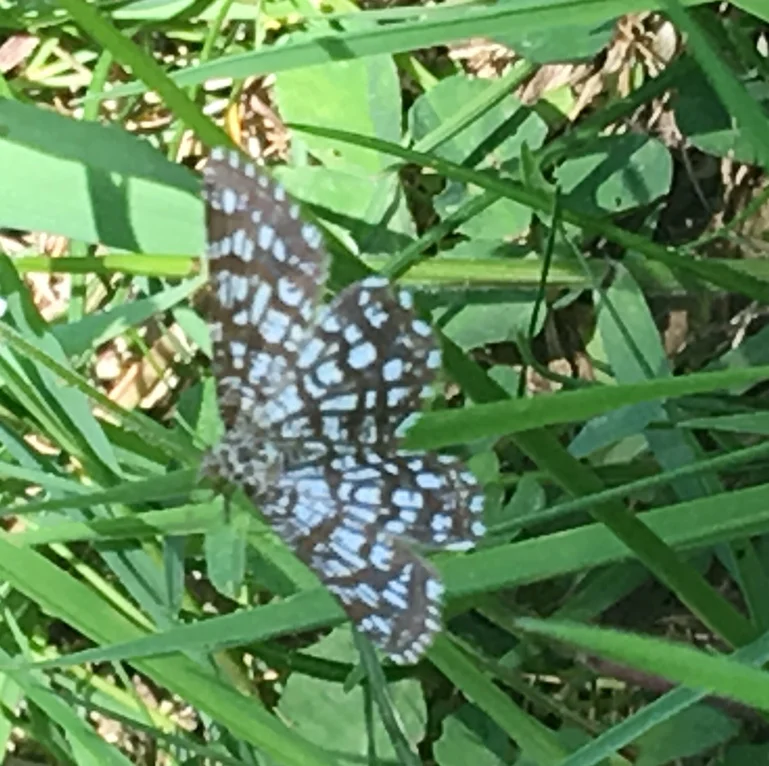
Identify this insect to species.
Chiasmia clathrata
